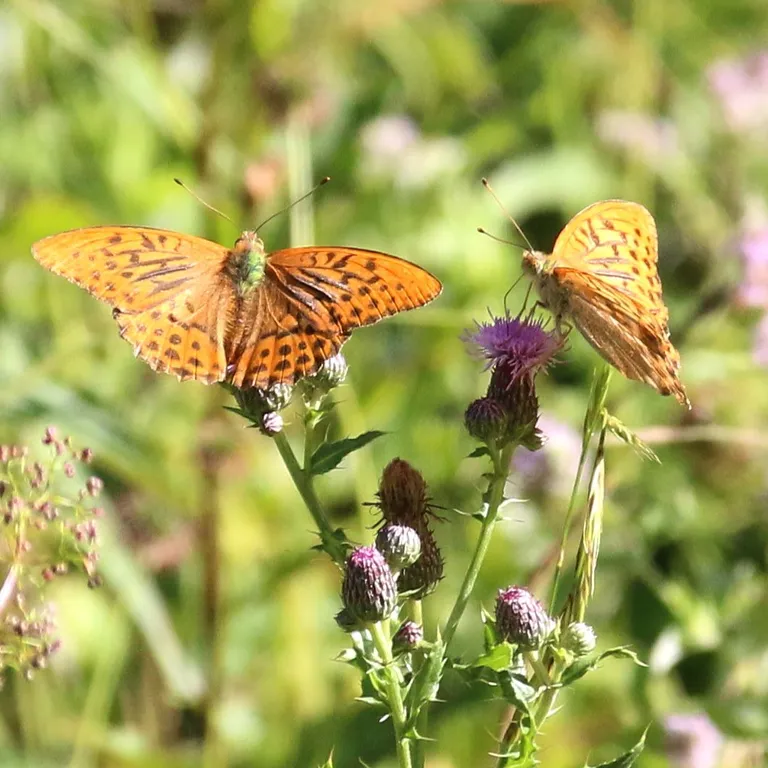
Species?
Argynnis paphia
